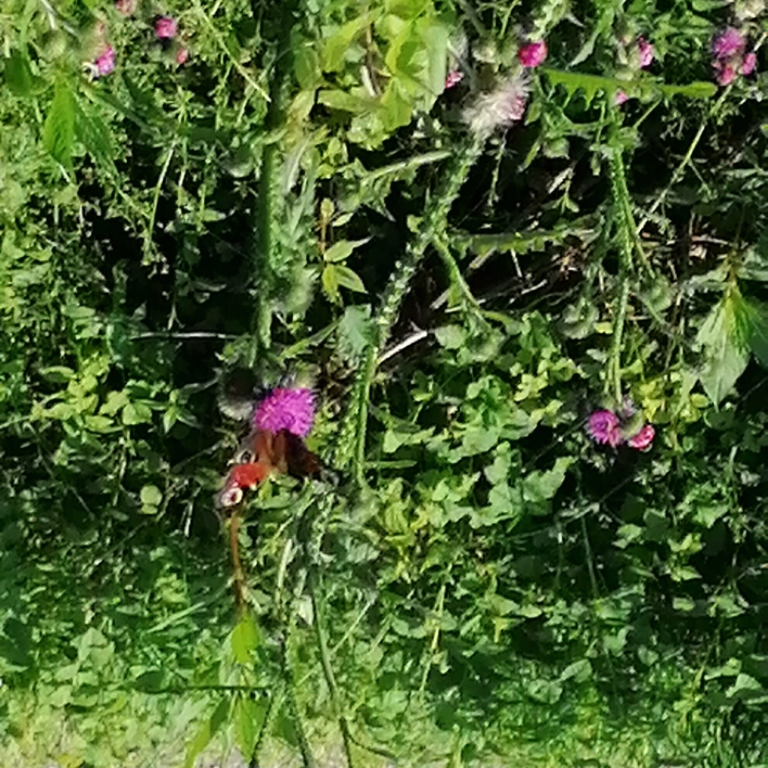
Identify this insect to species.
Aglais io
